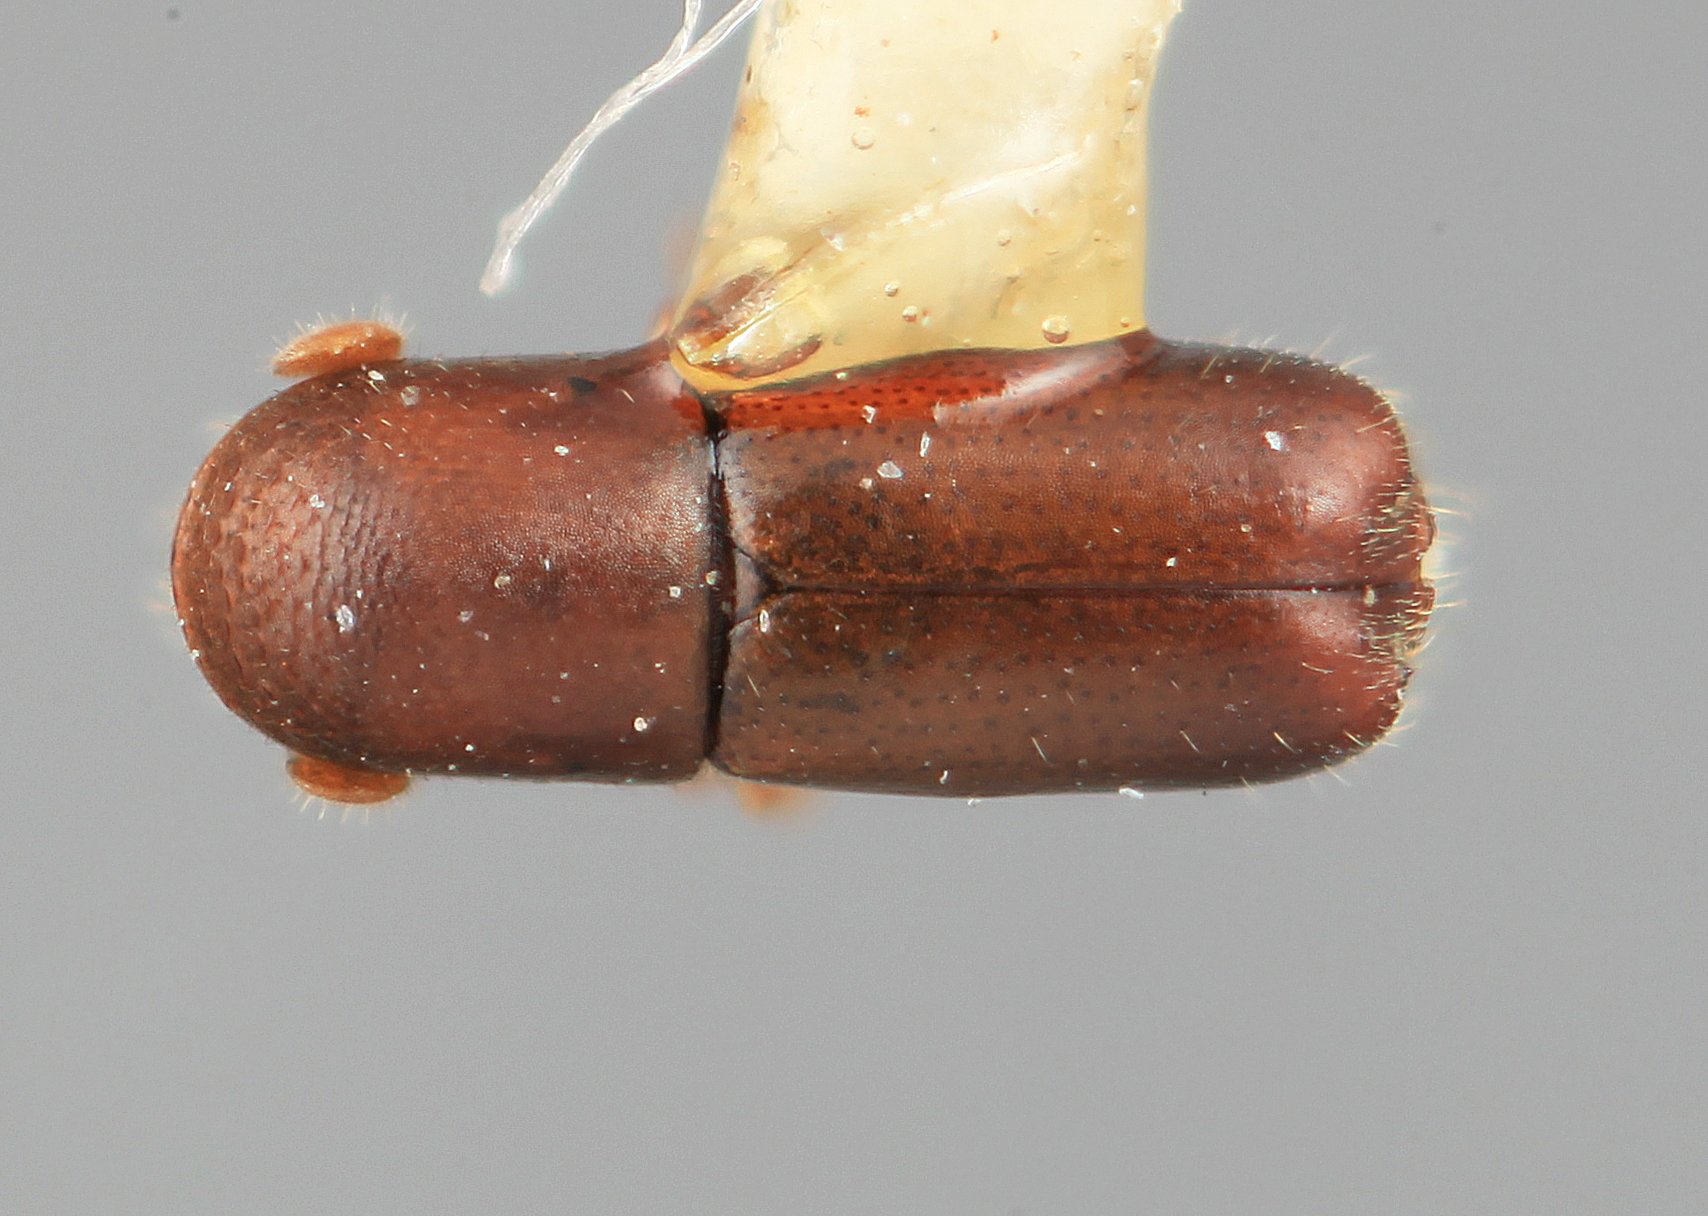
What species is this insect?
Microcorthylus lassus
